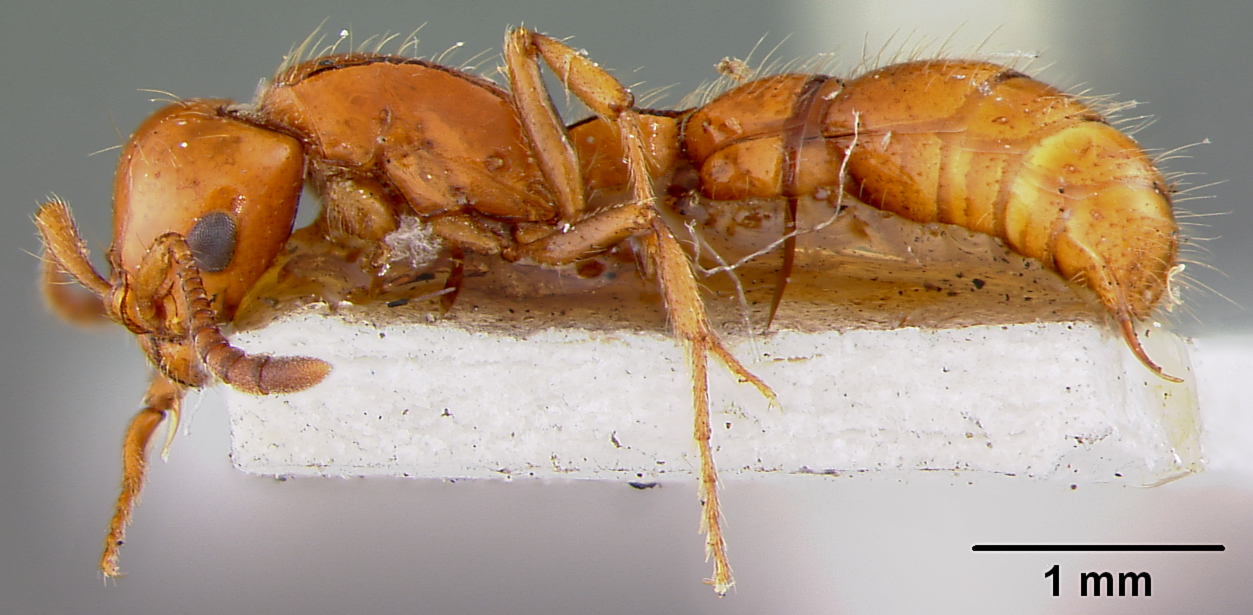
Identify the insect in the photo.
Phyracaces newmani
